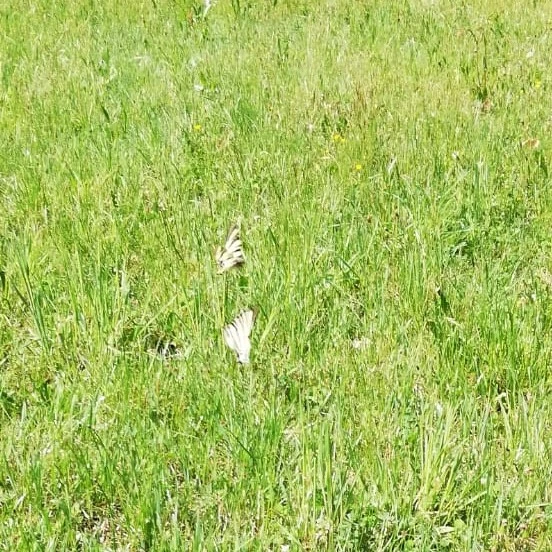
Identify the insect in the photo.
Iphiclides podalirius
